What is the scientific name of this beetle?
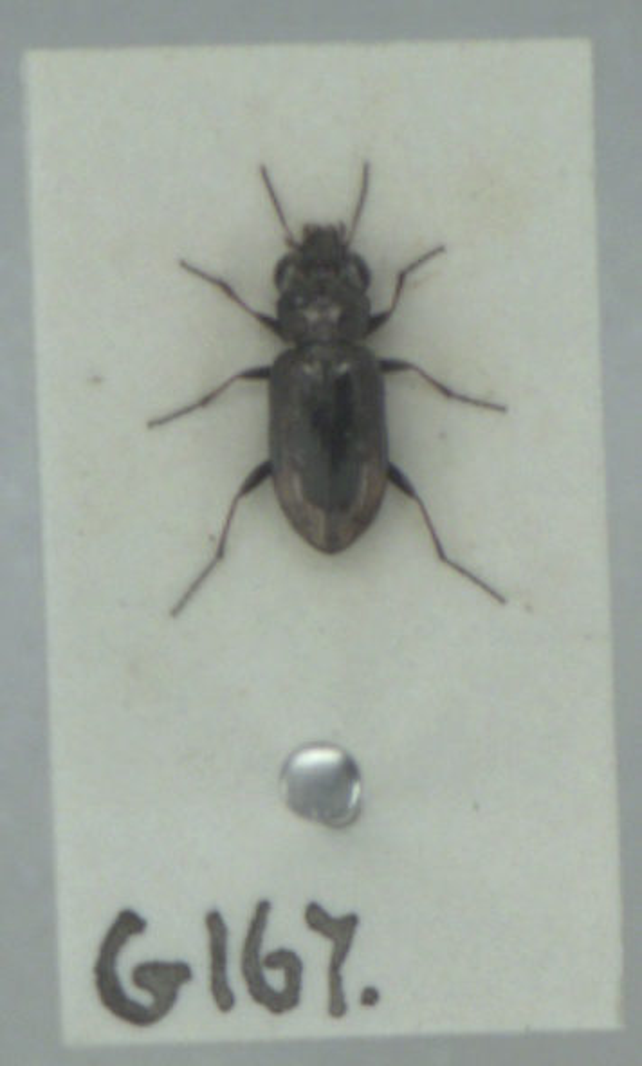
Notiophilus quadripunctatus
